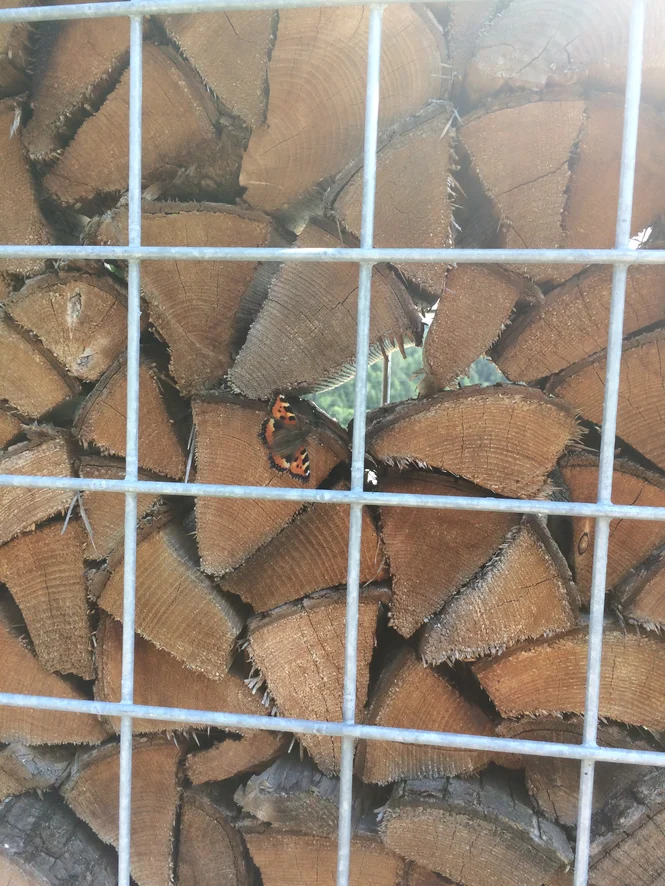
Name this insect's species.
Aglais urticae
